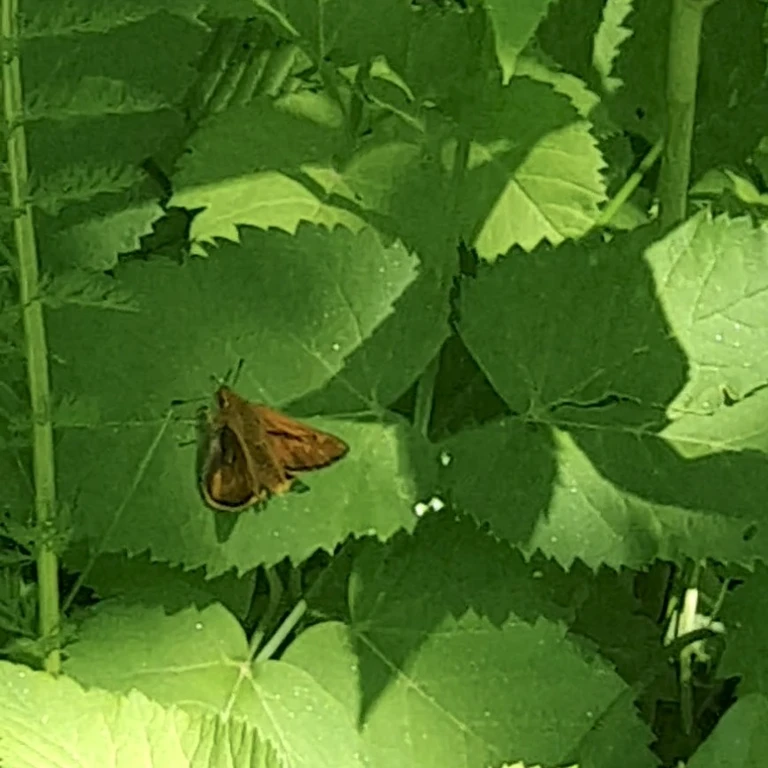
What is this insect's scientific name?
Ochlodes sylvanus (also Ochlodes venata)
